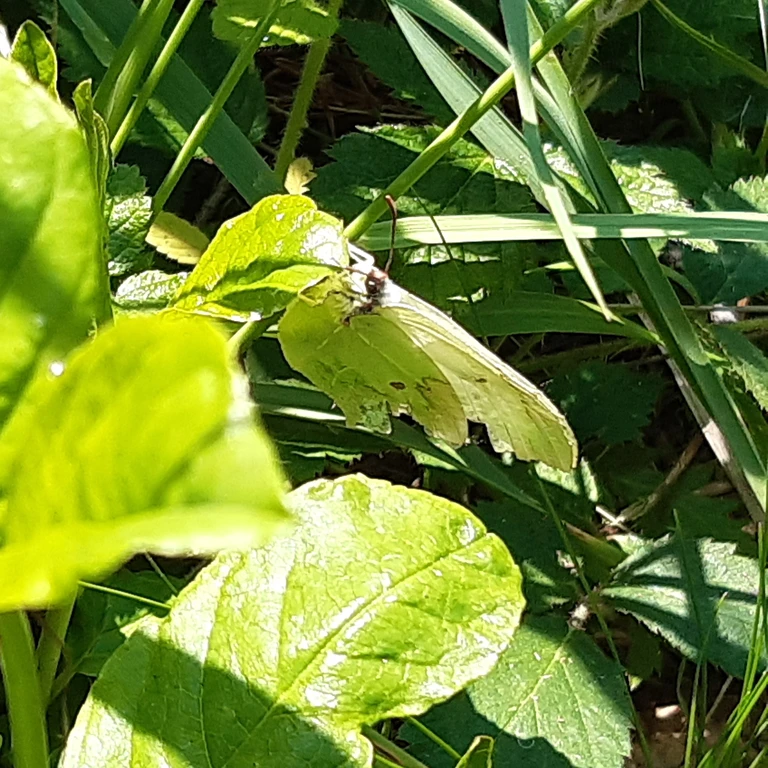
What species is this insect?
Gonepteryx rhamni
